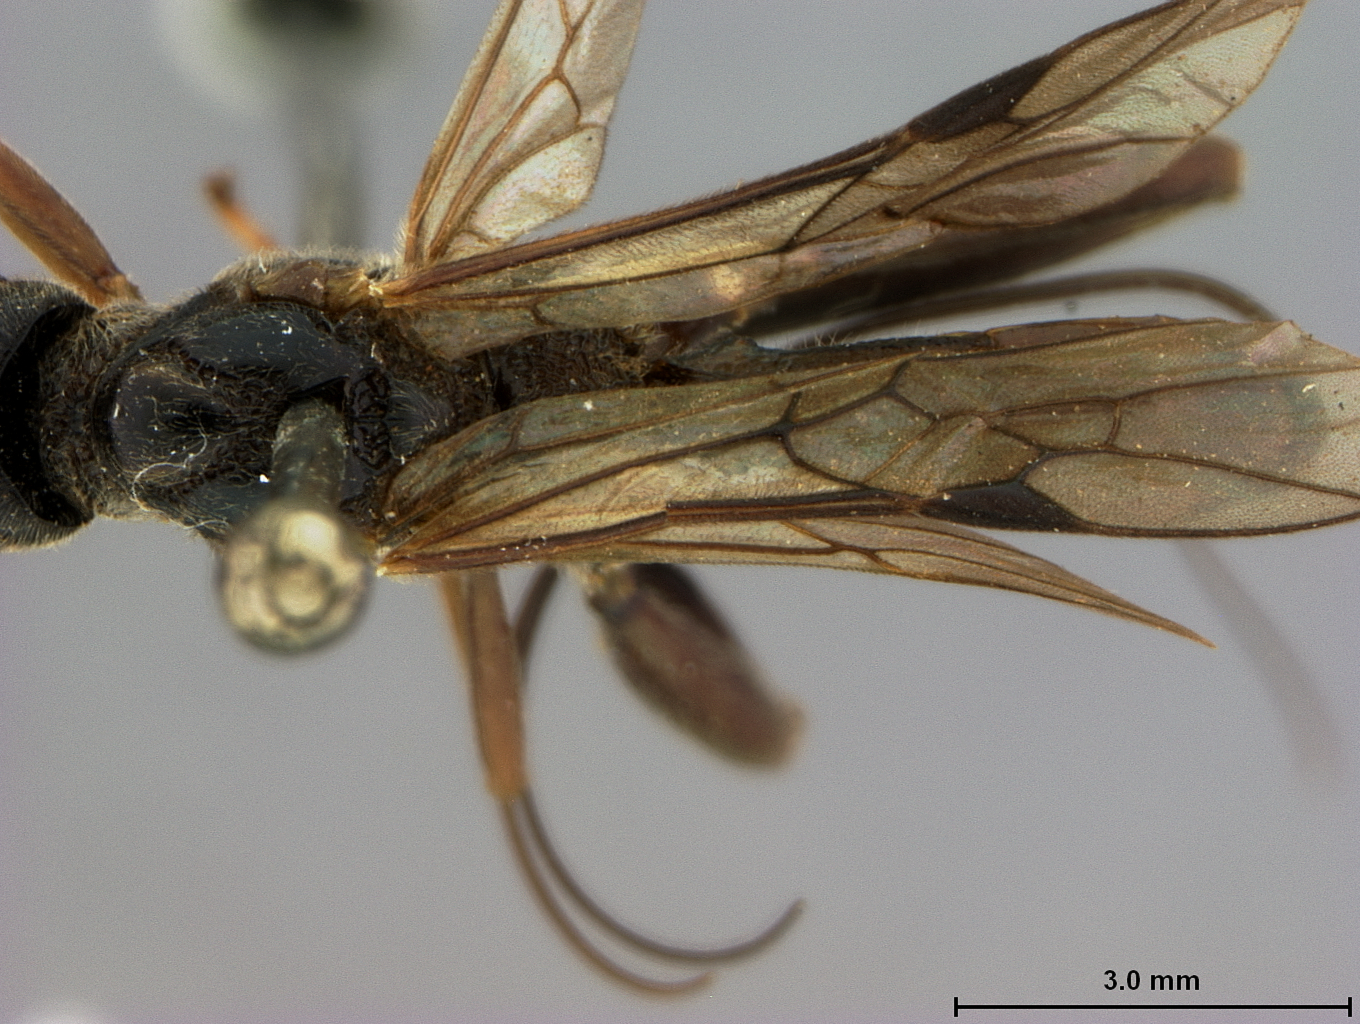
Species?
Helcon grandis
